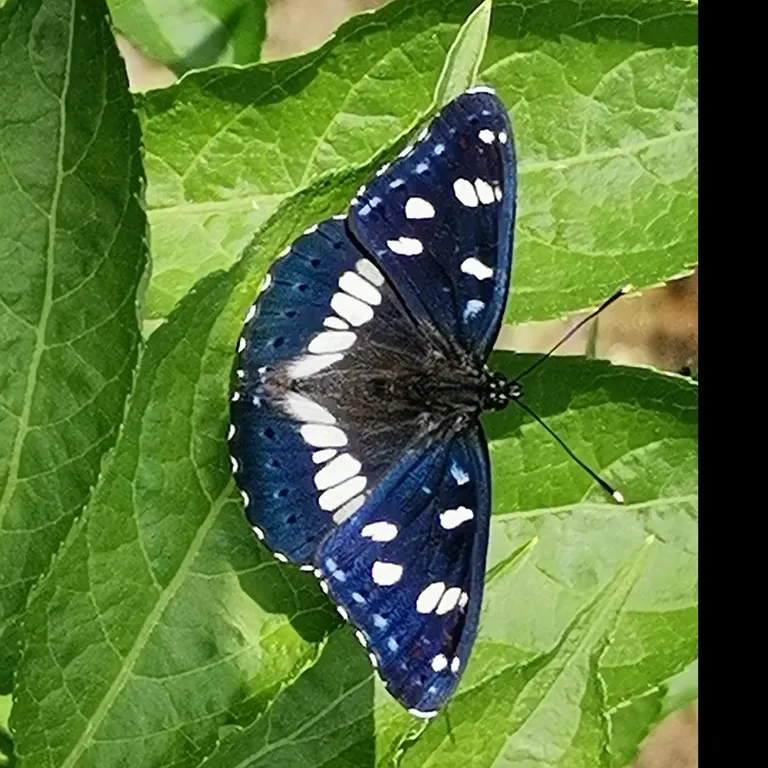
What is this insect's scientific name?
Limenitis reducta
